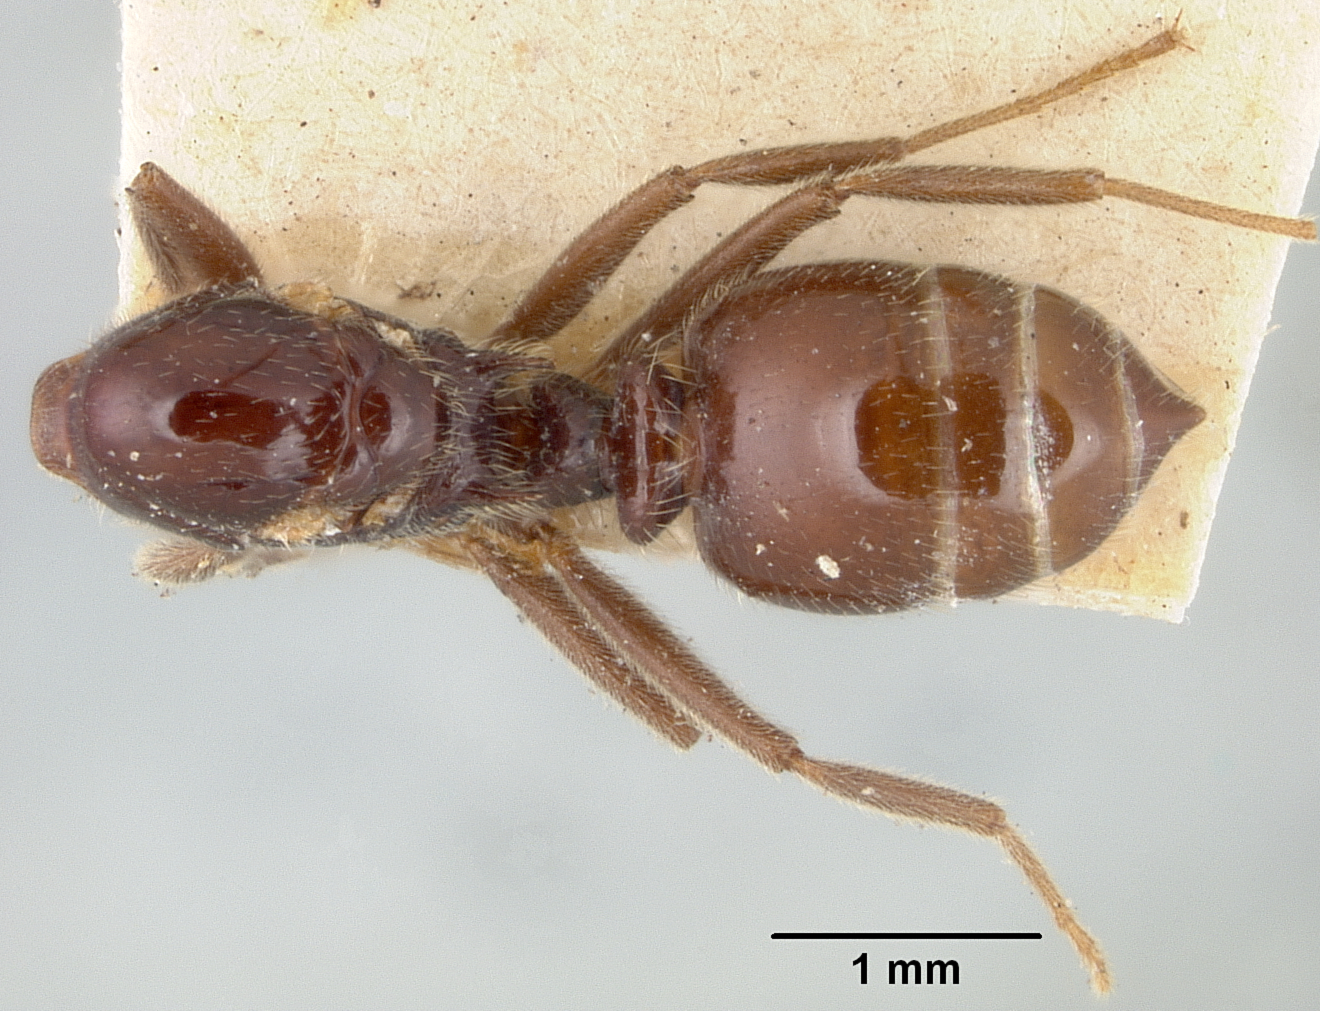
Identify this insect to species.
Crematogaster daisyi
